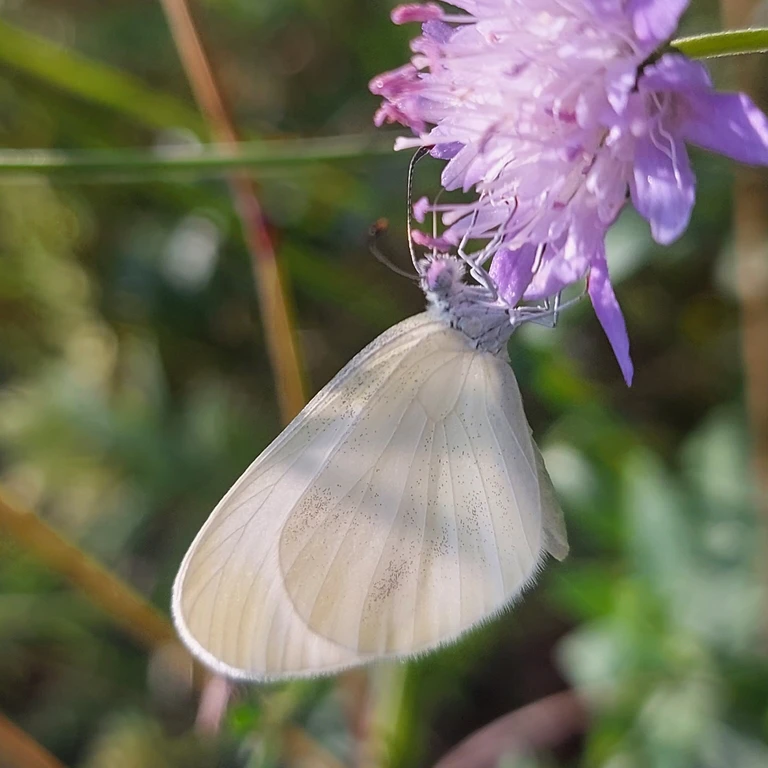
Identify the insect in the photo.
Leptidea sinapis/juvernica
